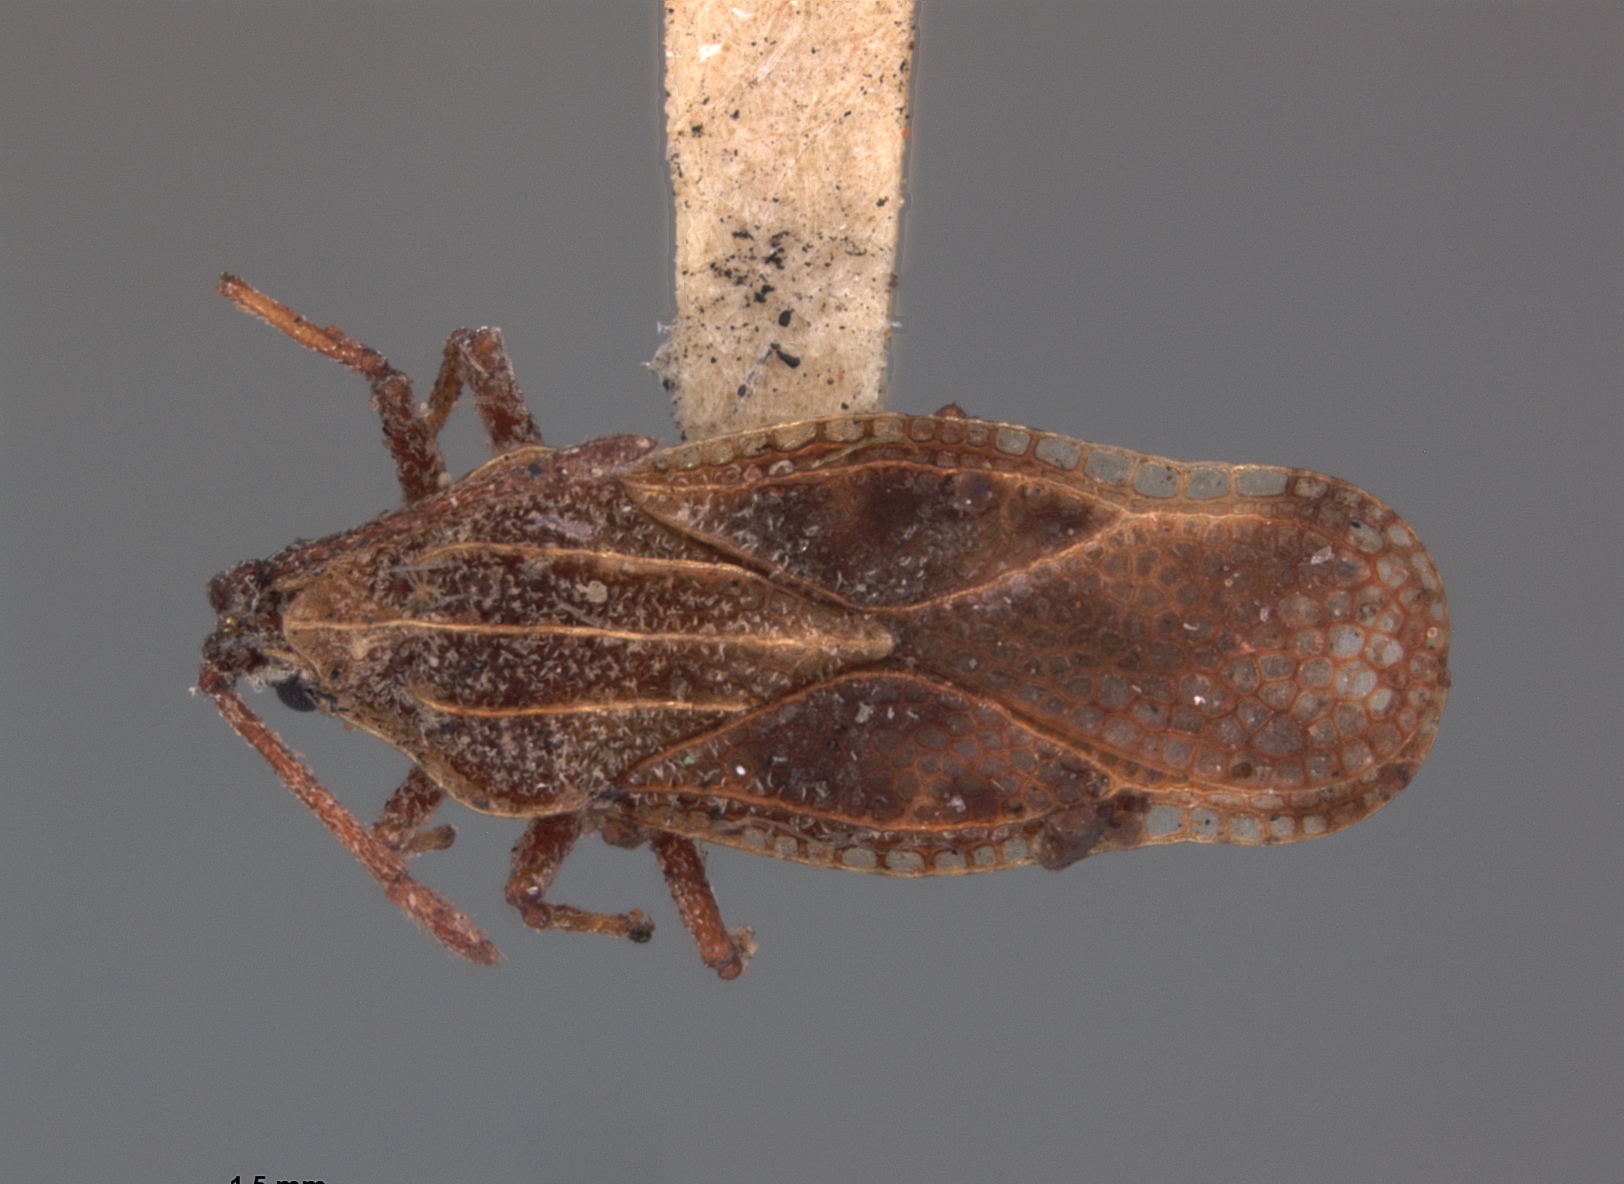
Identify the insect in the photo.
Teleonemia haytiensis
